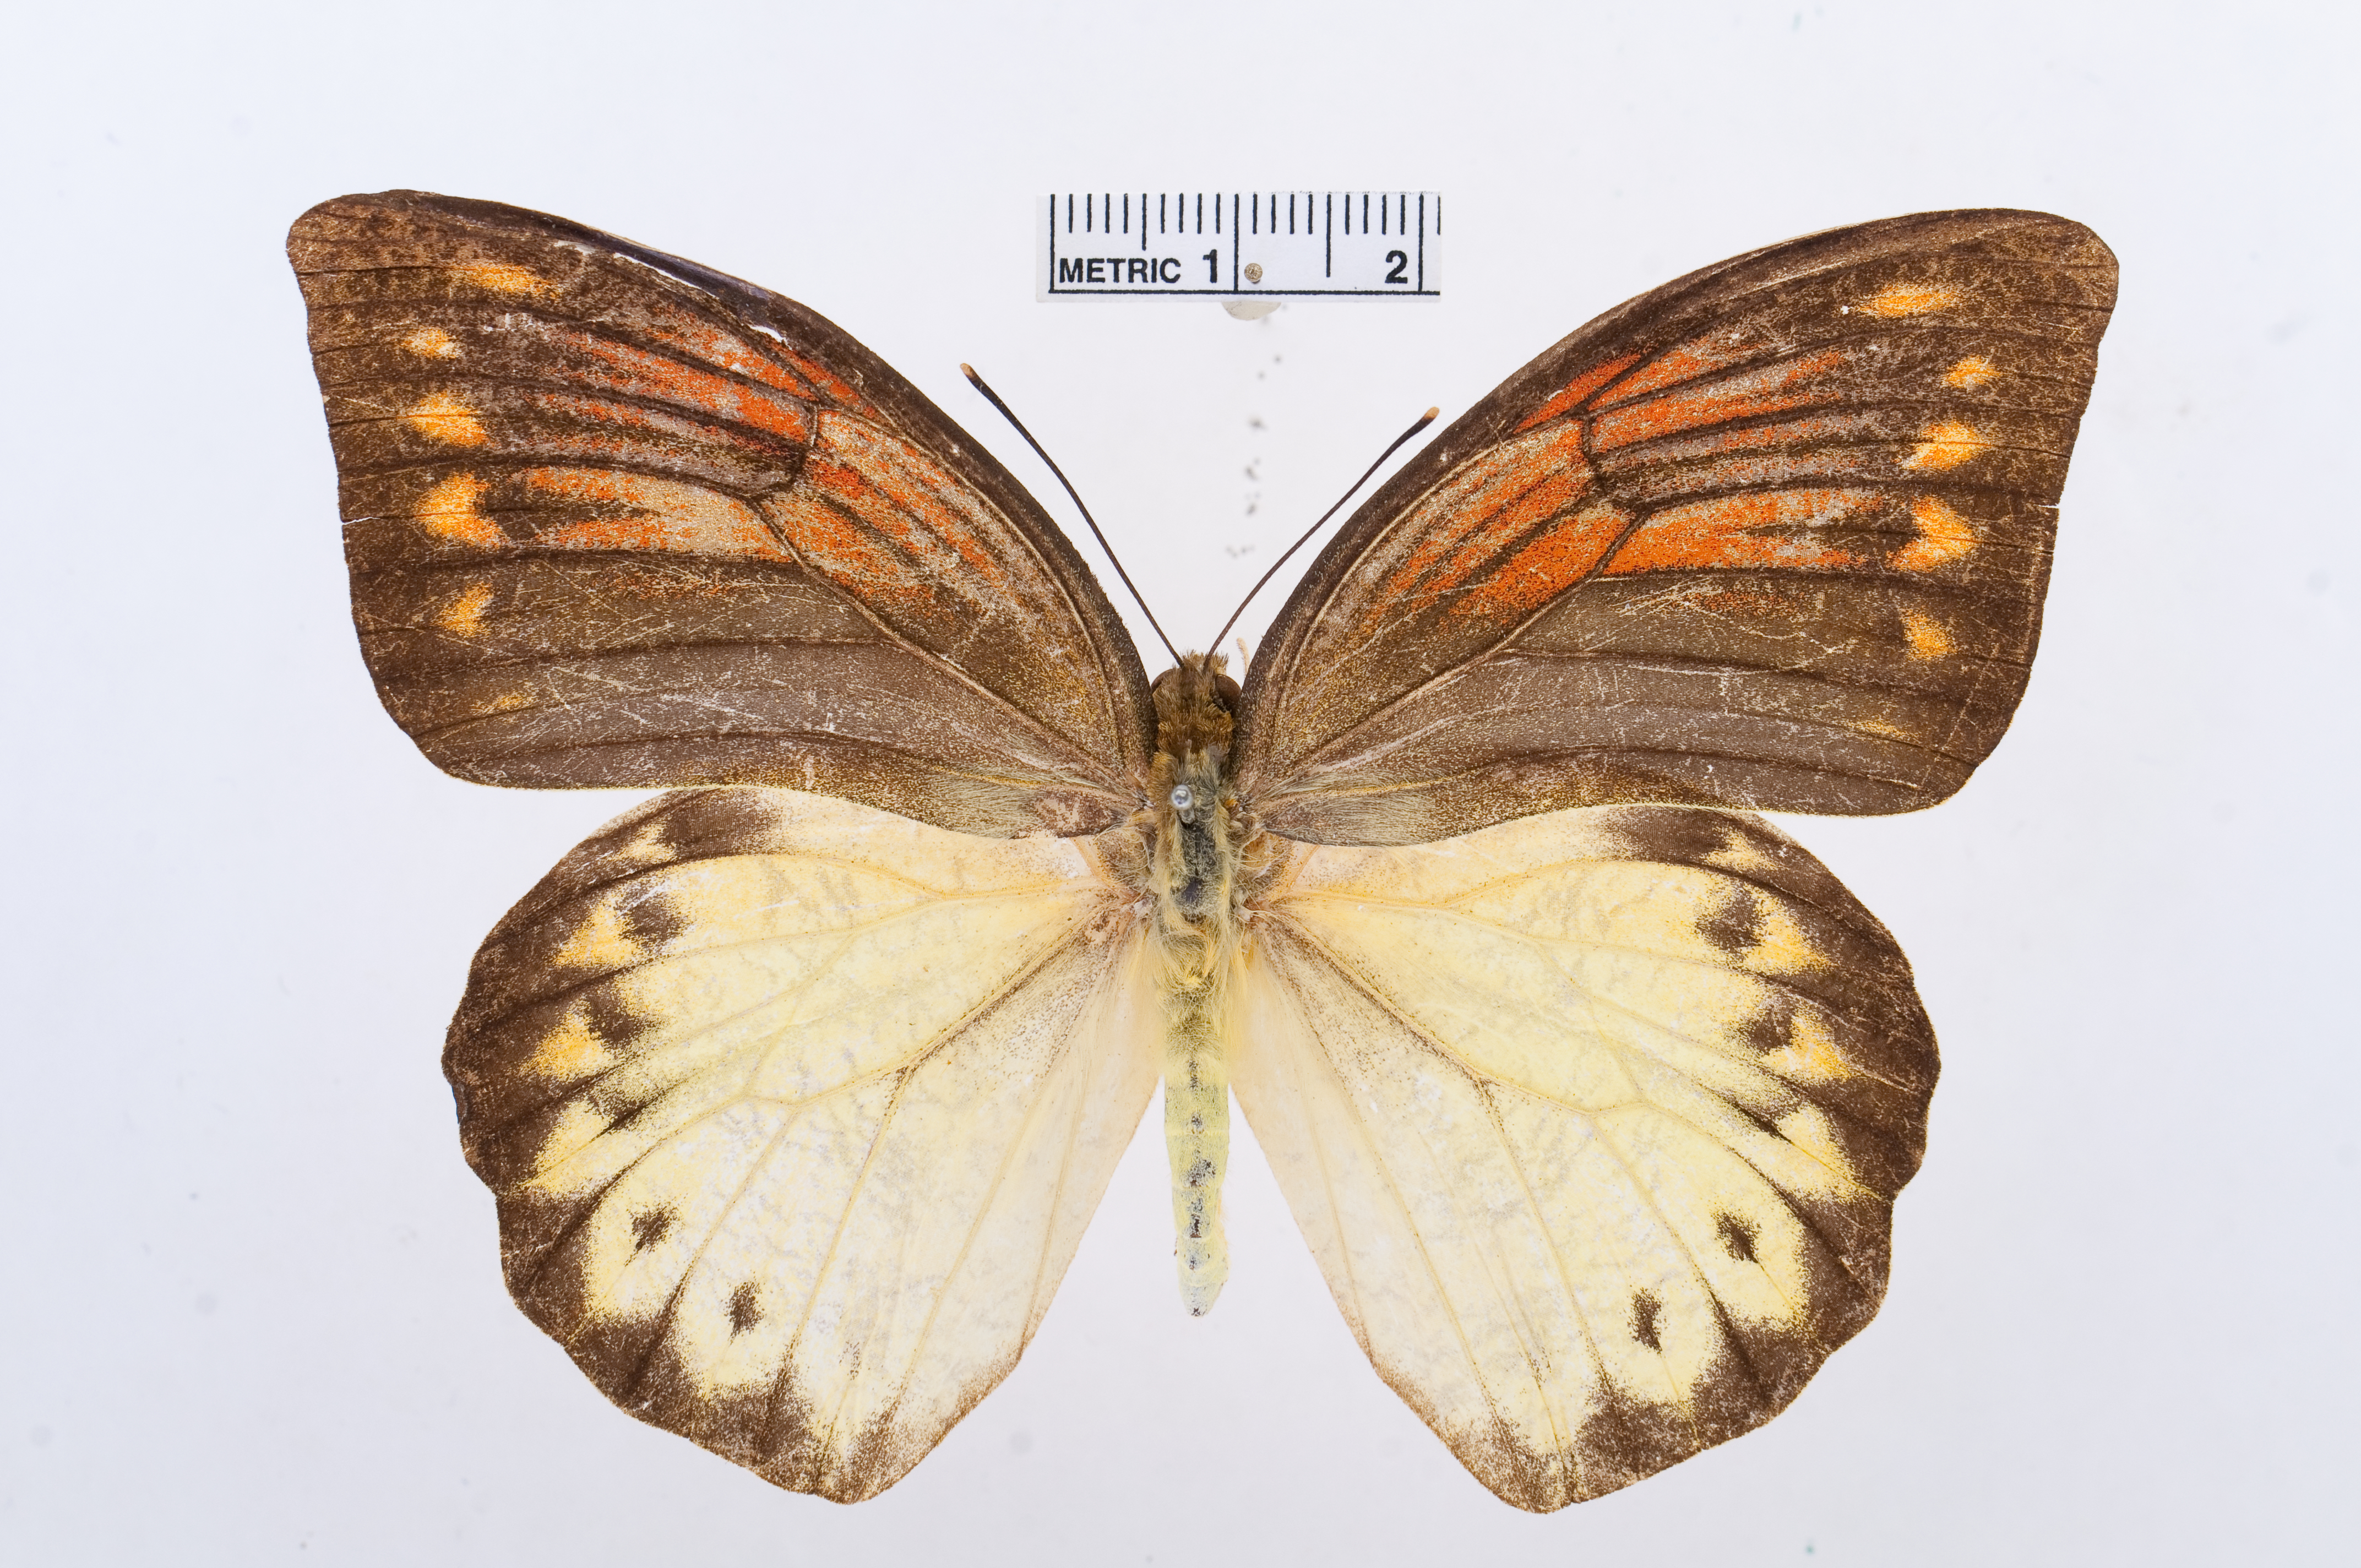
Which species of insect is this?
Hebomoia leucippe
